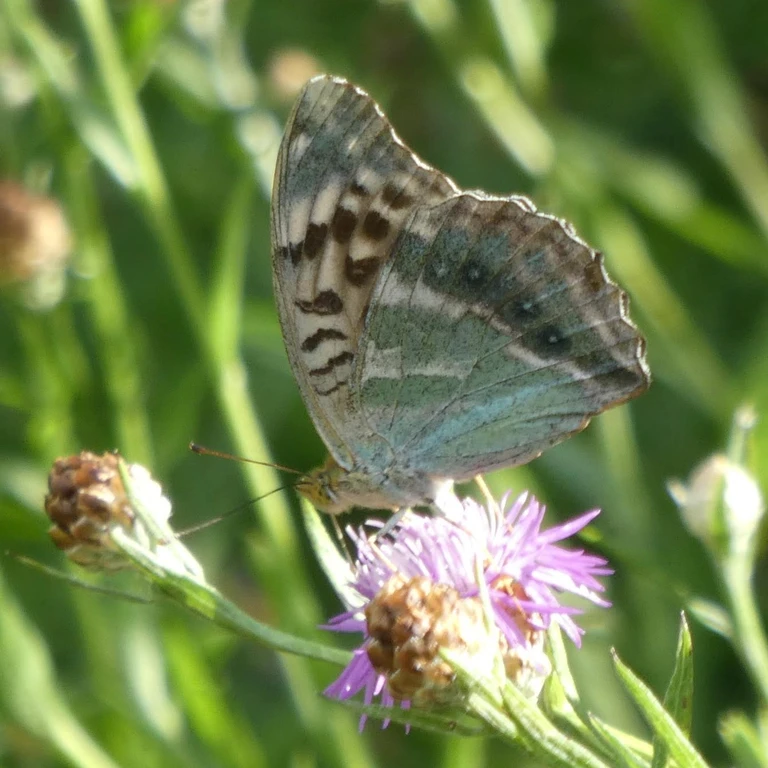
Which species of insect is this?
Argynnis paphia
